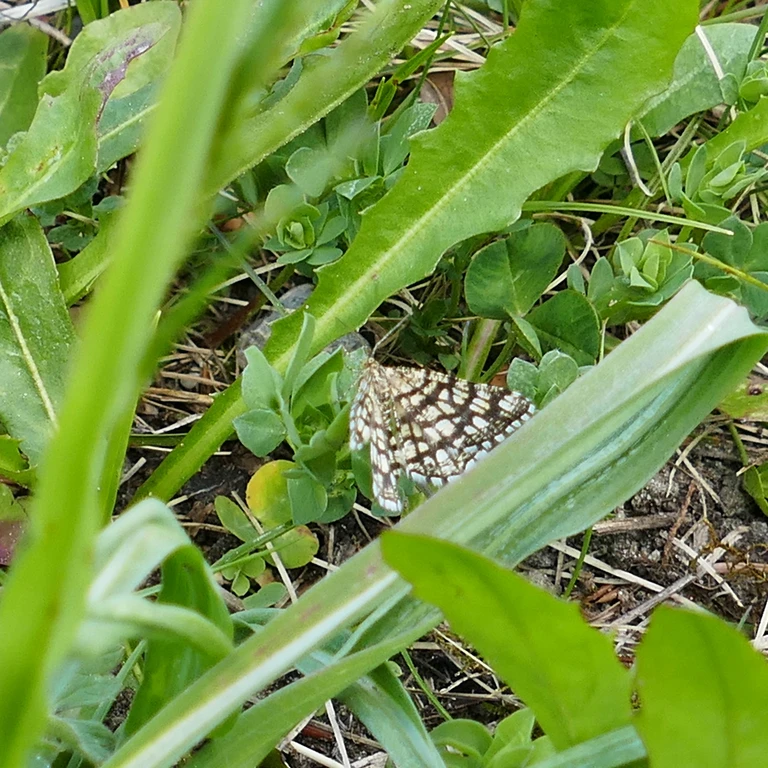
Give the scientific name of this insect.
Chiasmia clathrata
